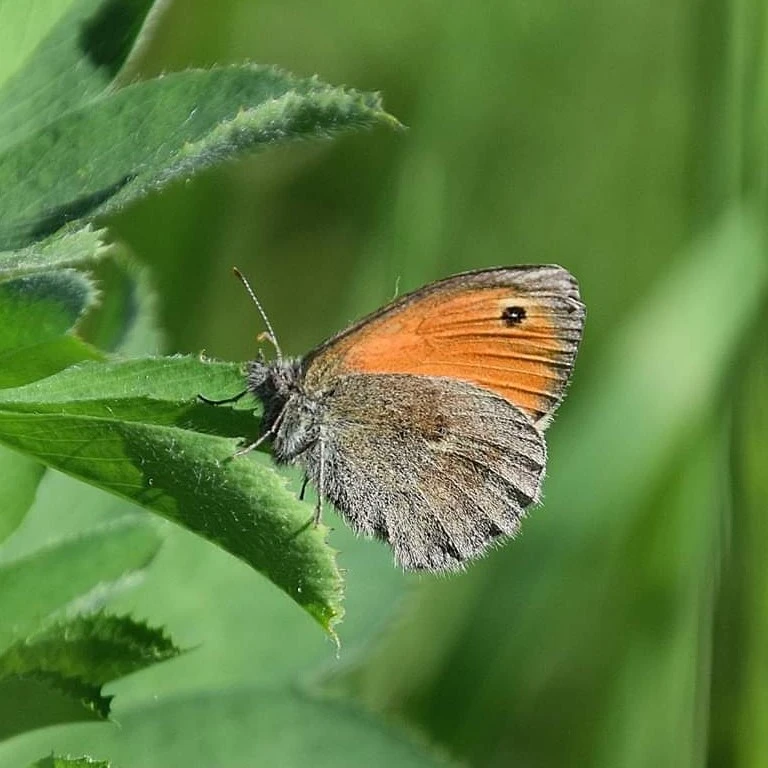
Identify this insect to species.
Coenonympha pamphilus
